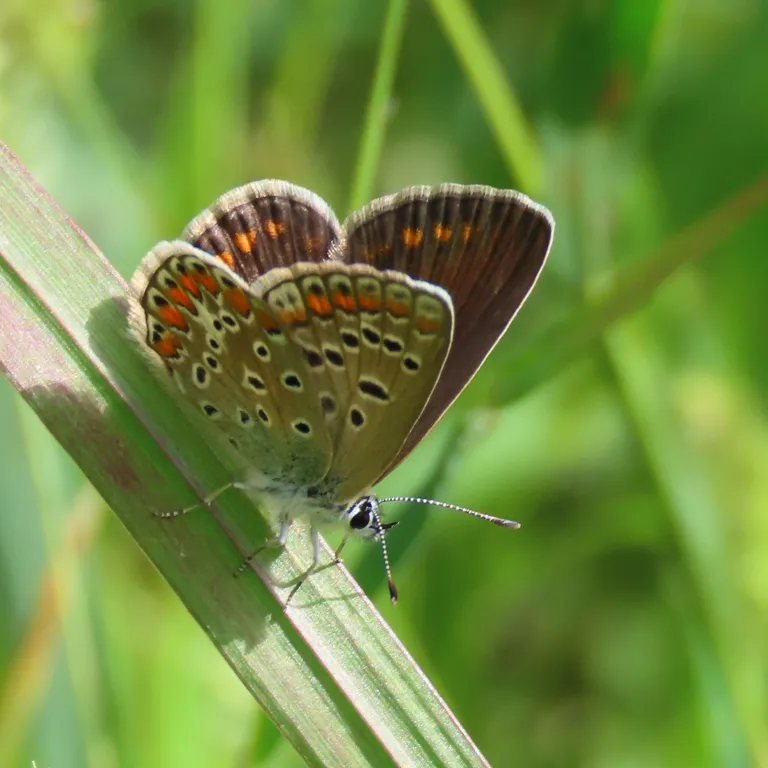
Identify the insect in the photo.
Polyommatus icarus
